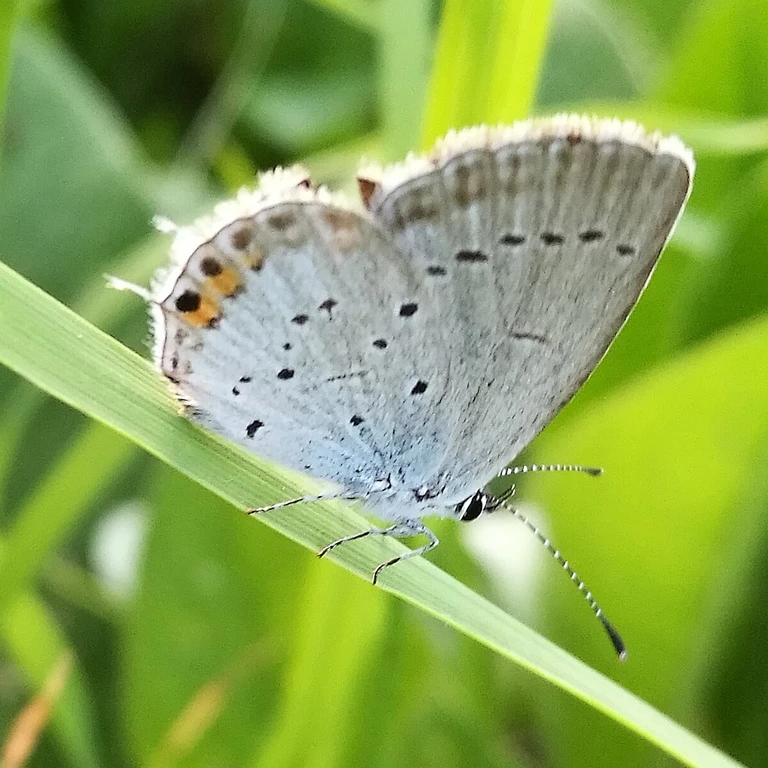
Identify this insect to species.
Cupido argiades (also Elkalyce argiades)
